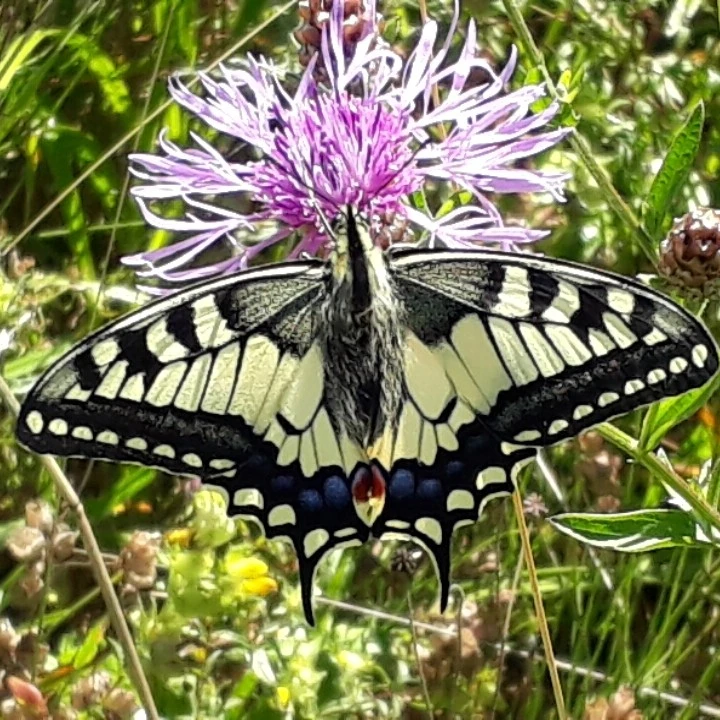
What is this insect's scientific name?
Papilio machaon
